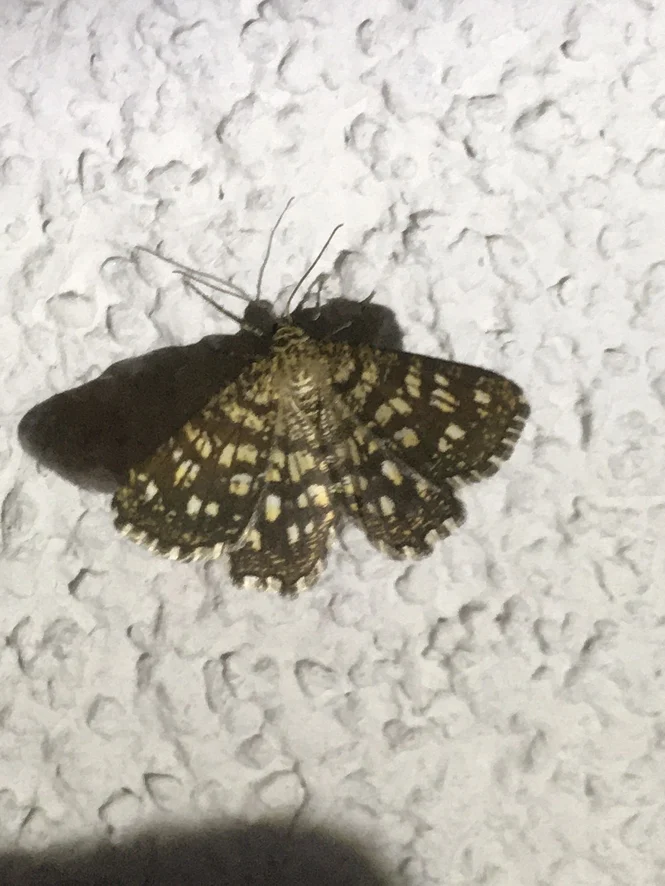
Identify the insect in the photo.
Chiasmia clathrata
